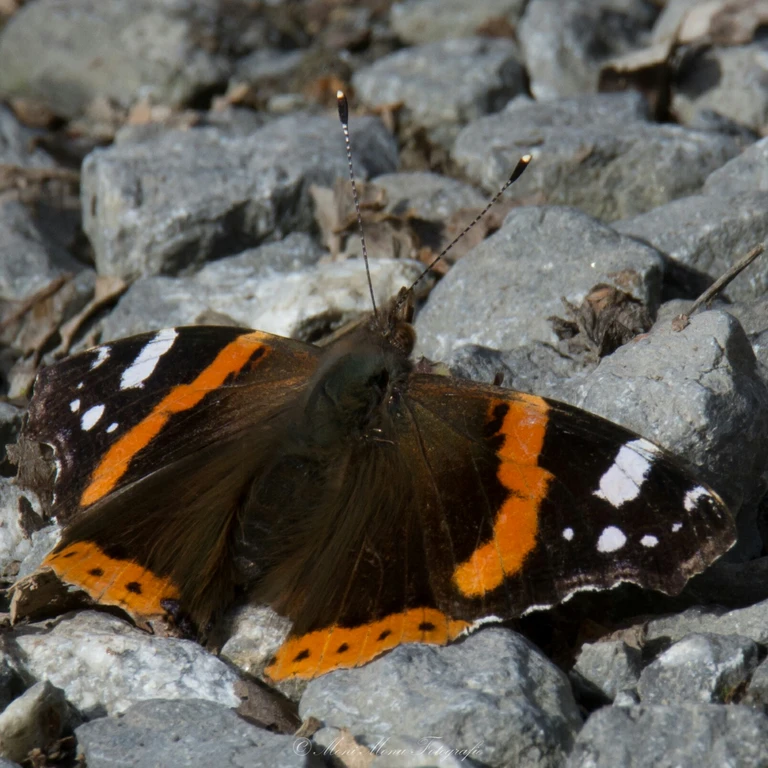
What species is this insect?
Vanessa atalanta
